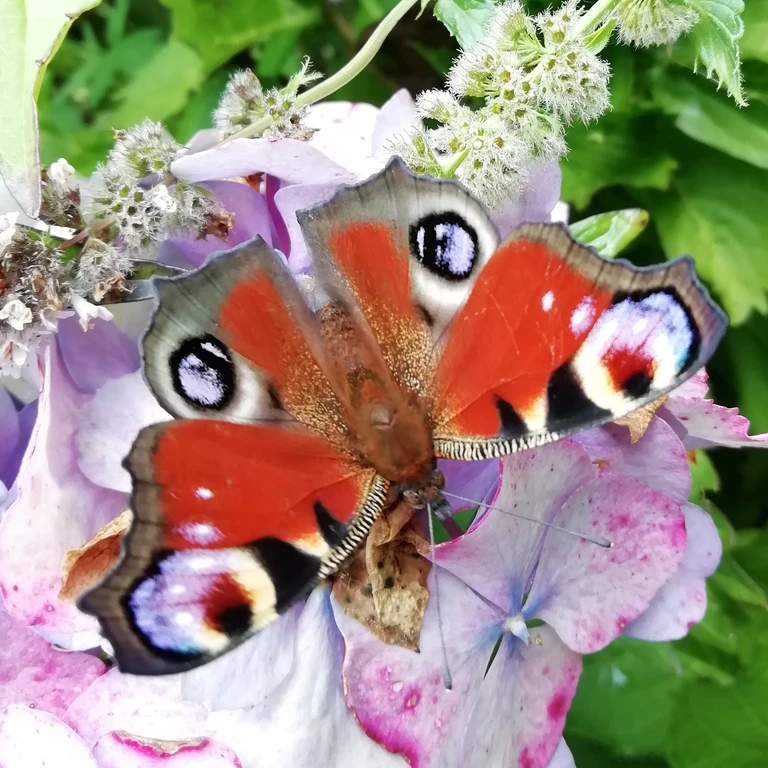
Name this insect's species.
Aglais io
